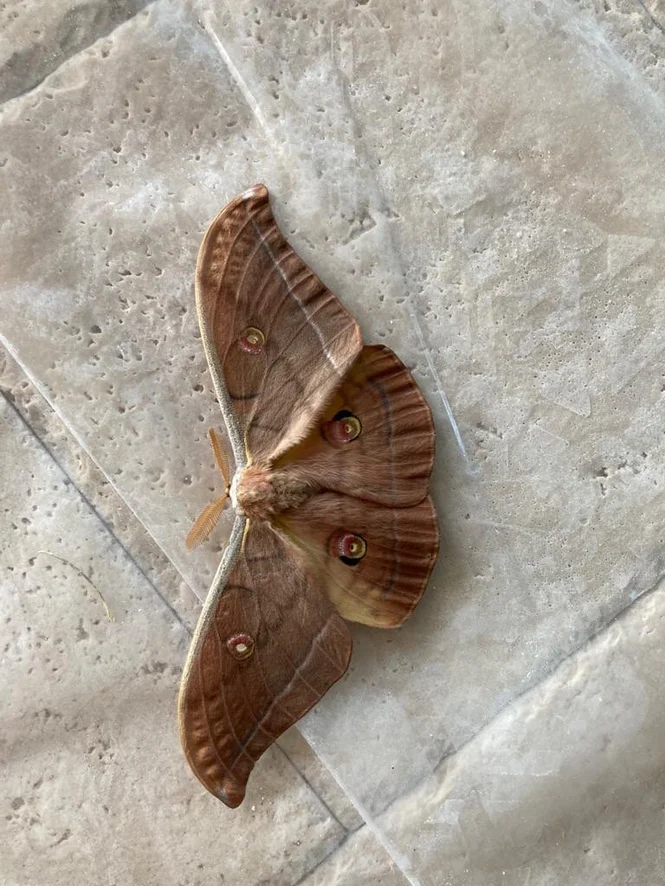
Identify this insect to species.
Antheraea yamamai
